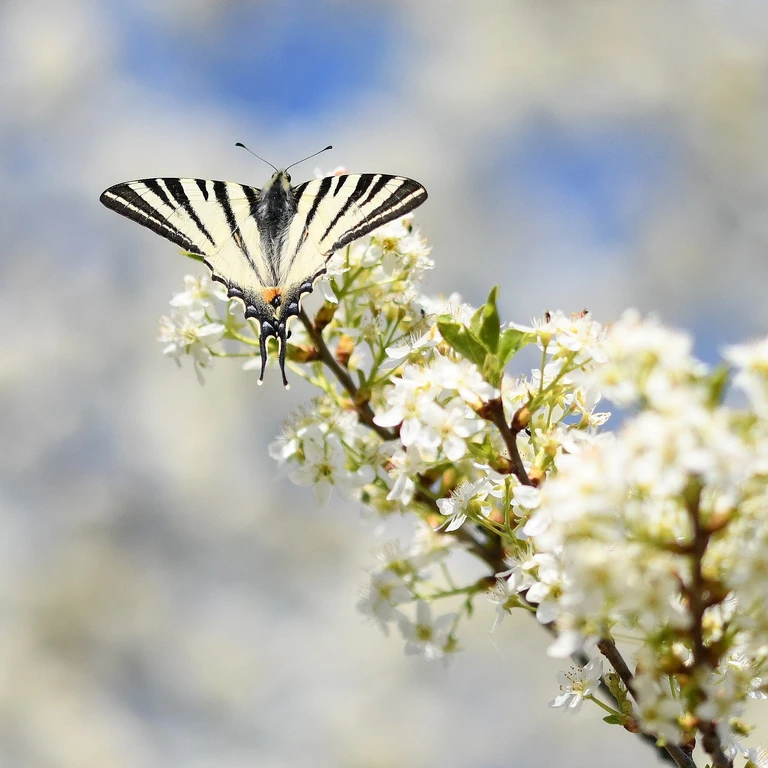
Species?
Iphiclides podalirius
